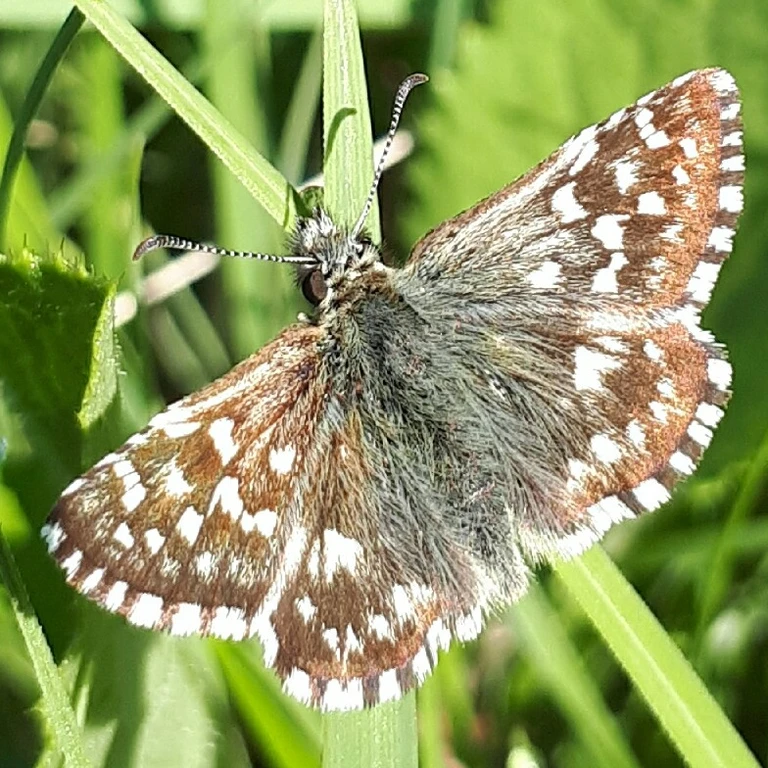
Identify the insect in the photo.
Pyrgus malvae
